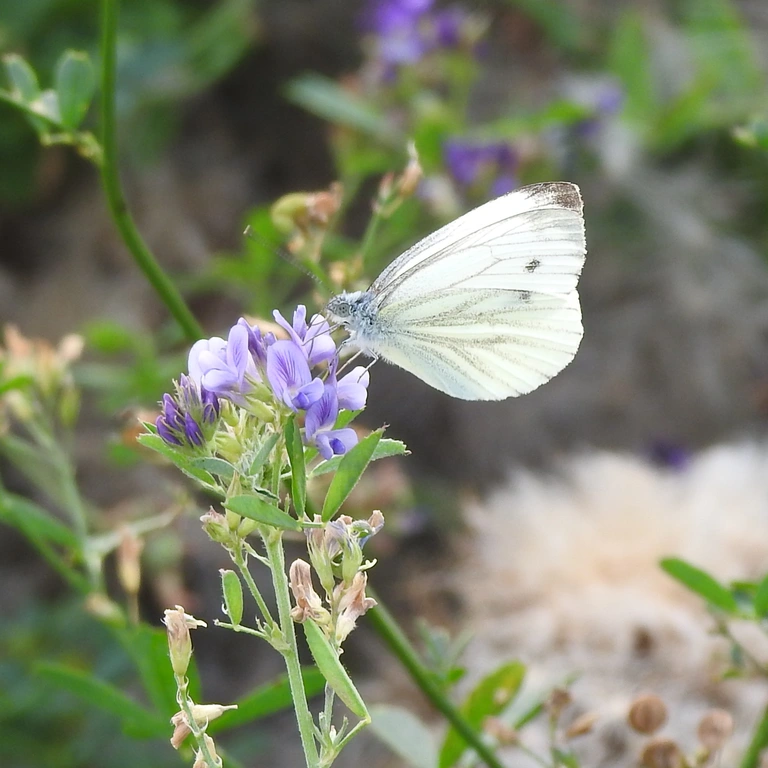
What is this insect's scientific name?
Pieris napi
